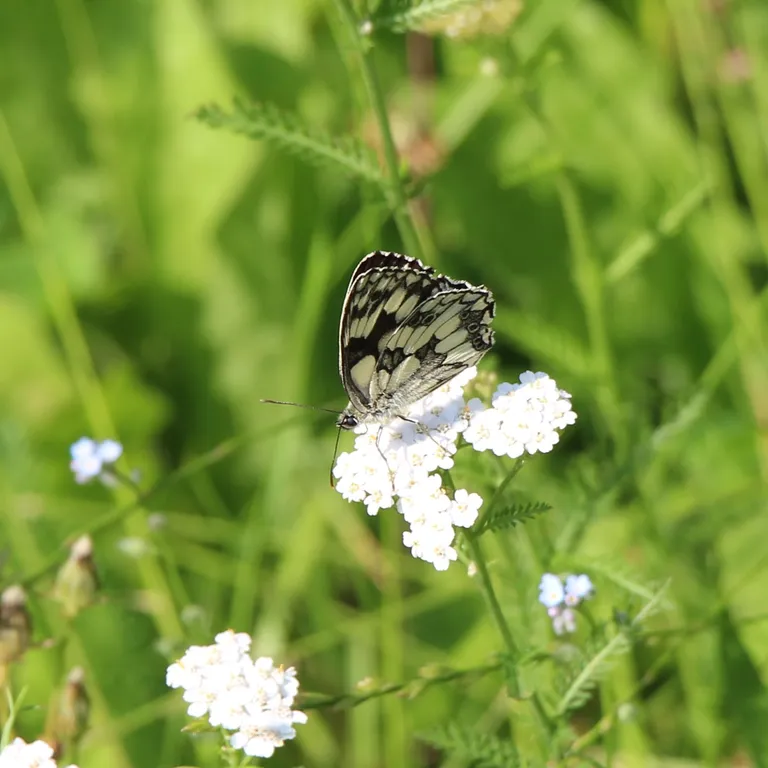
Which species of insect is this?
Melanargia galathea
